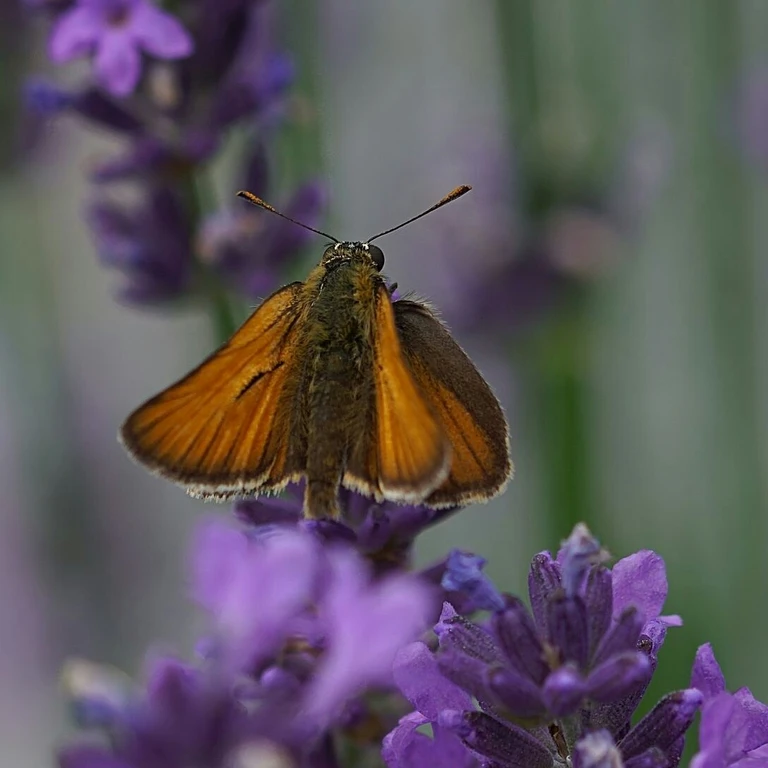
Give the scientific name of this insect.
Thymelicus sylvestris
